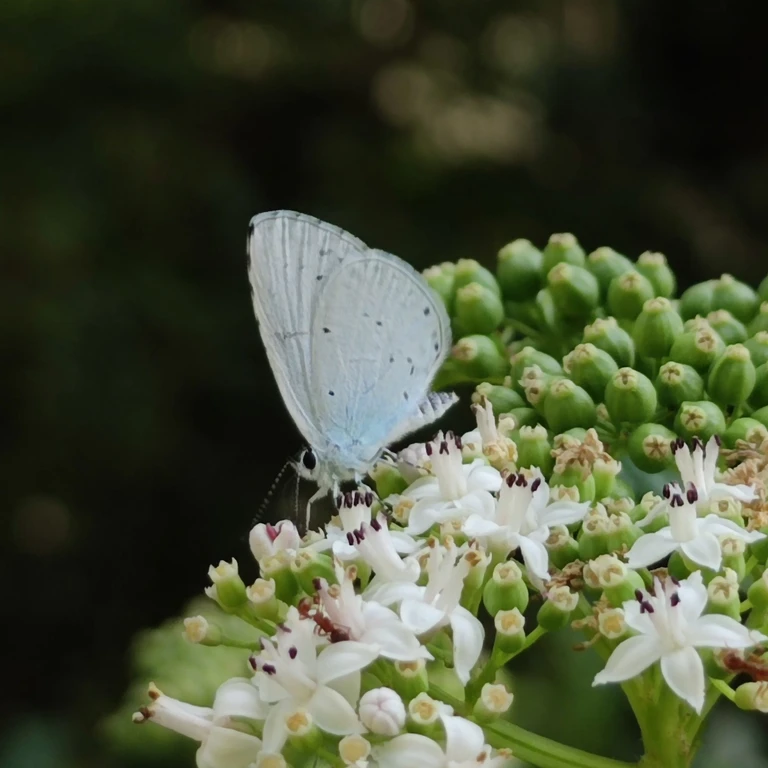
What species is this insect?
Celastrina argiolus
